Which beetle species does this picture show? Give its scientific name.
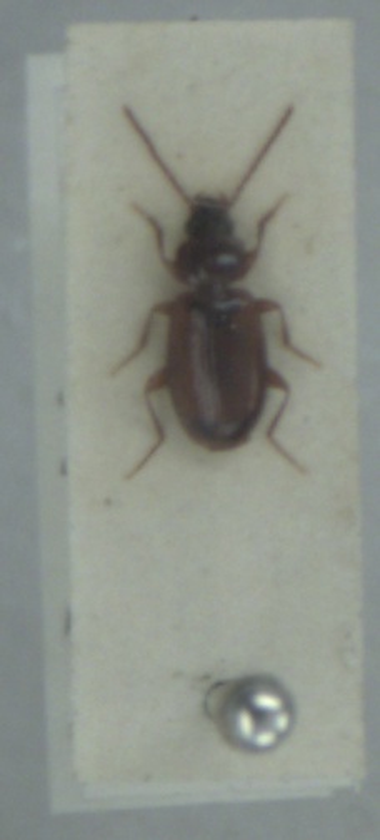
Trechus quadristriatus
